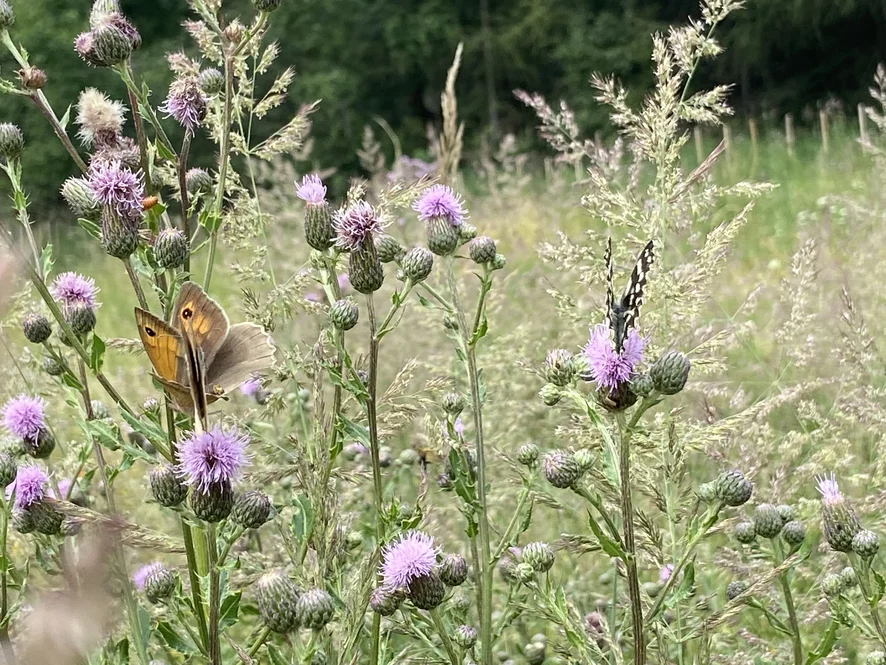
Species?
Maniola jurtina
